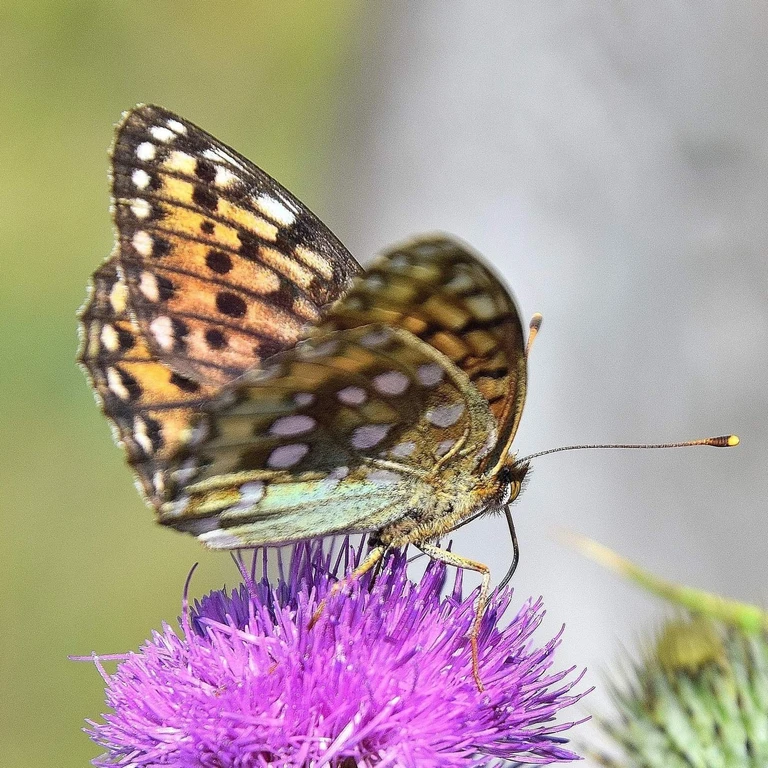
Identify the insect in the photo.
Speyeria aglaja
